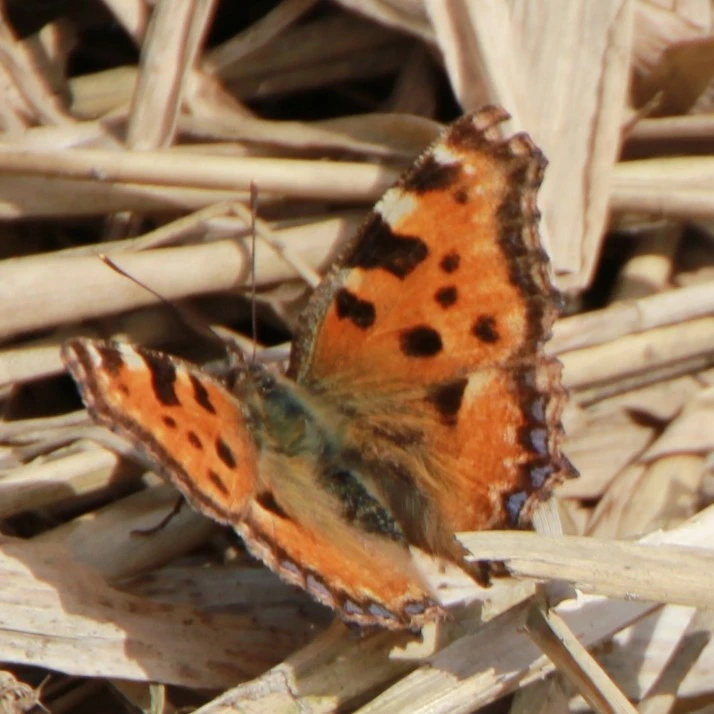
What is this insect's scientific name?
Nymphalis polychloros
